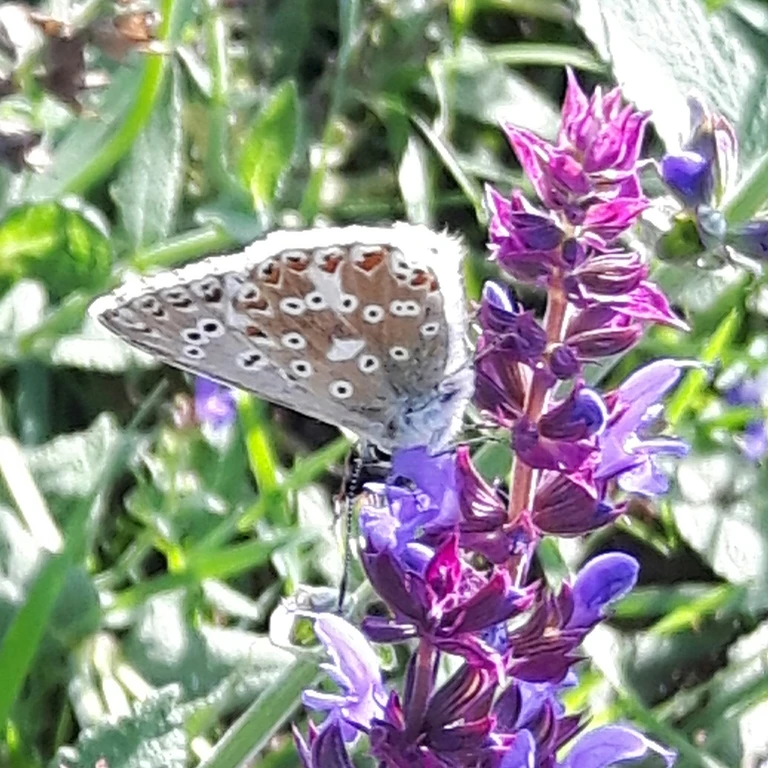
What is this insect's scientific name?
Lysandra coridon
